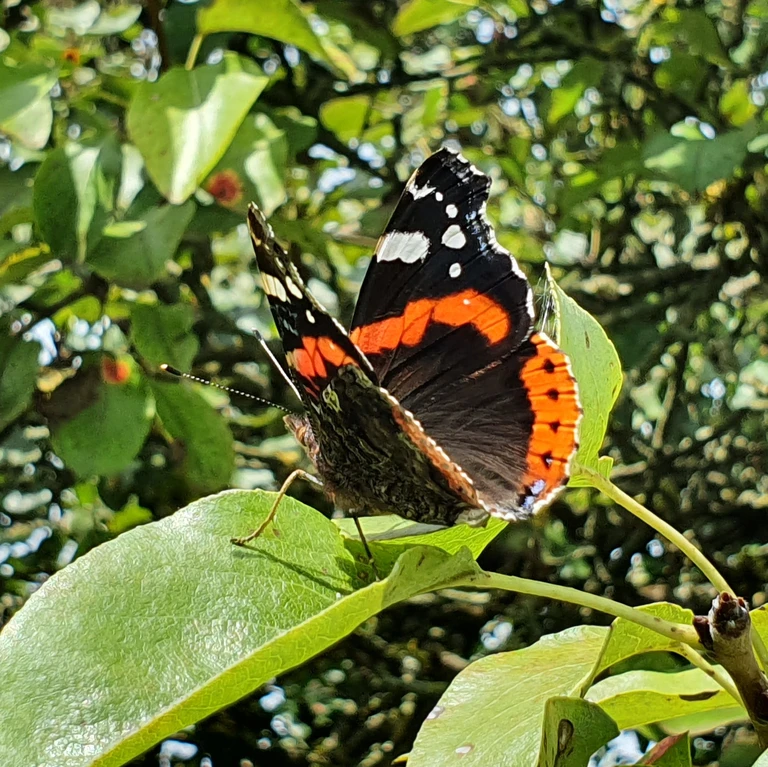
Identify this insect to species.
Vanessa atalanta
